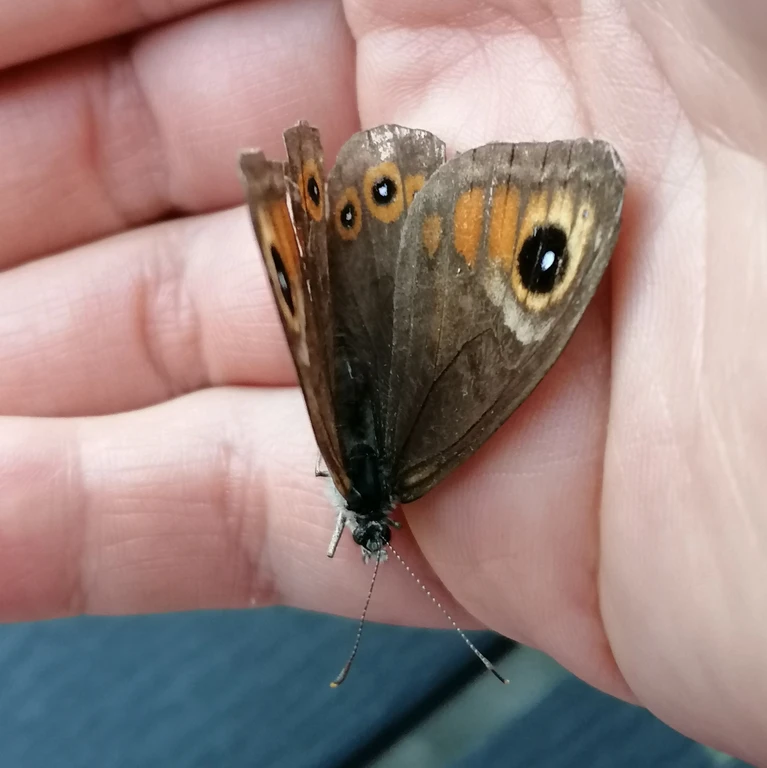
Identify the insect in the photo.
Lasiommata maera (also Pararge maera)
